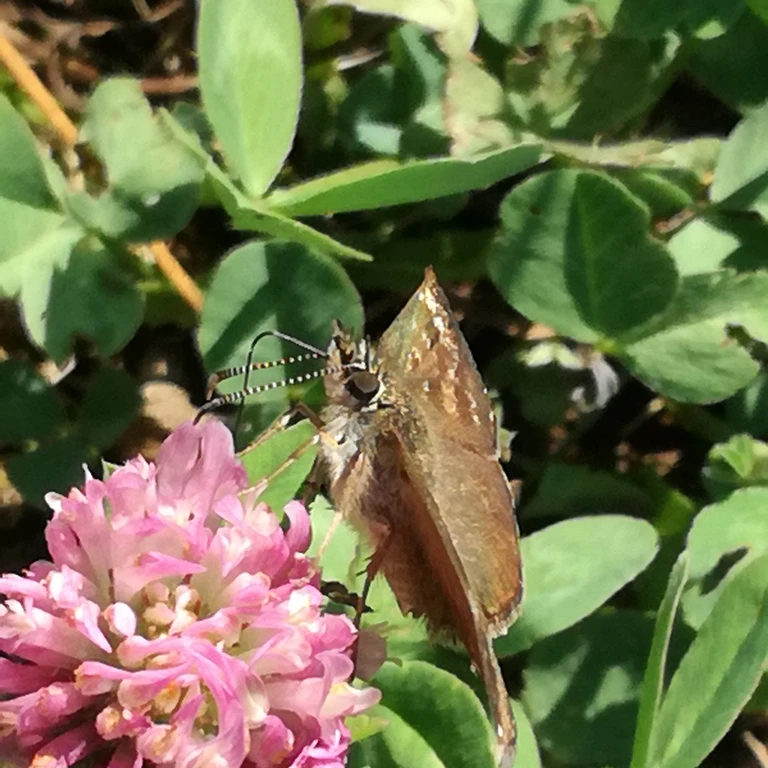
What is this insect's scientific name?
Erynnis tages
